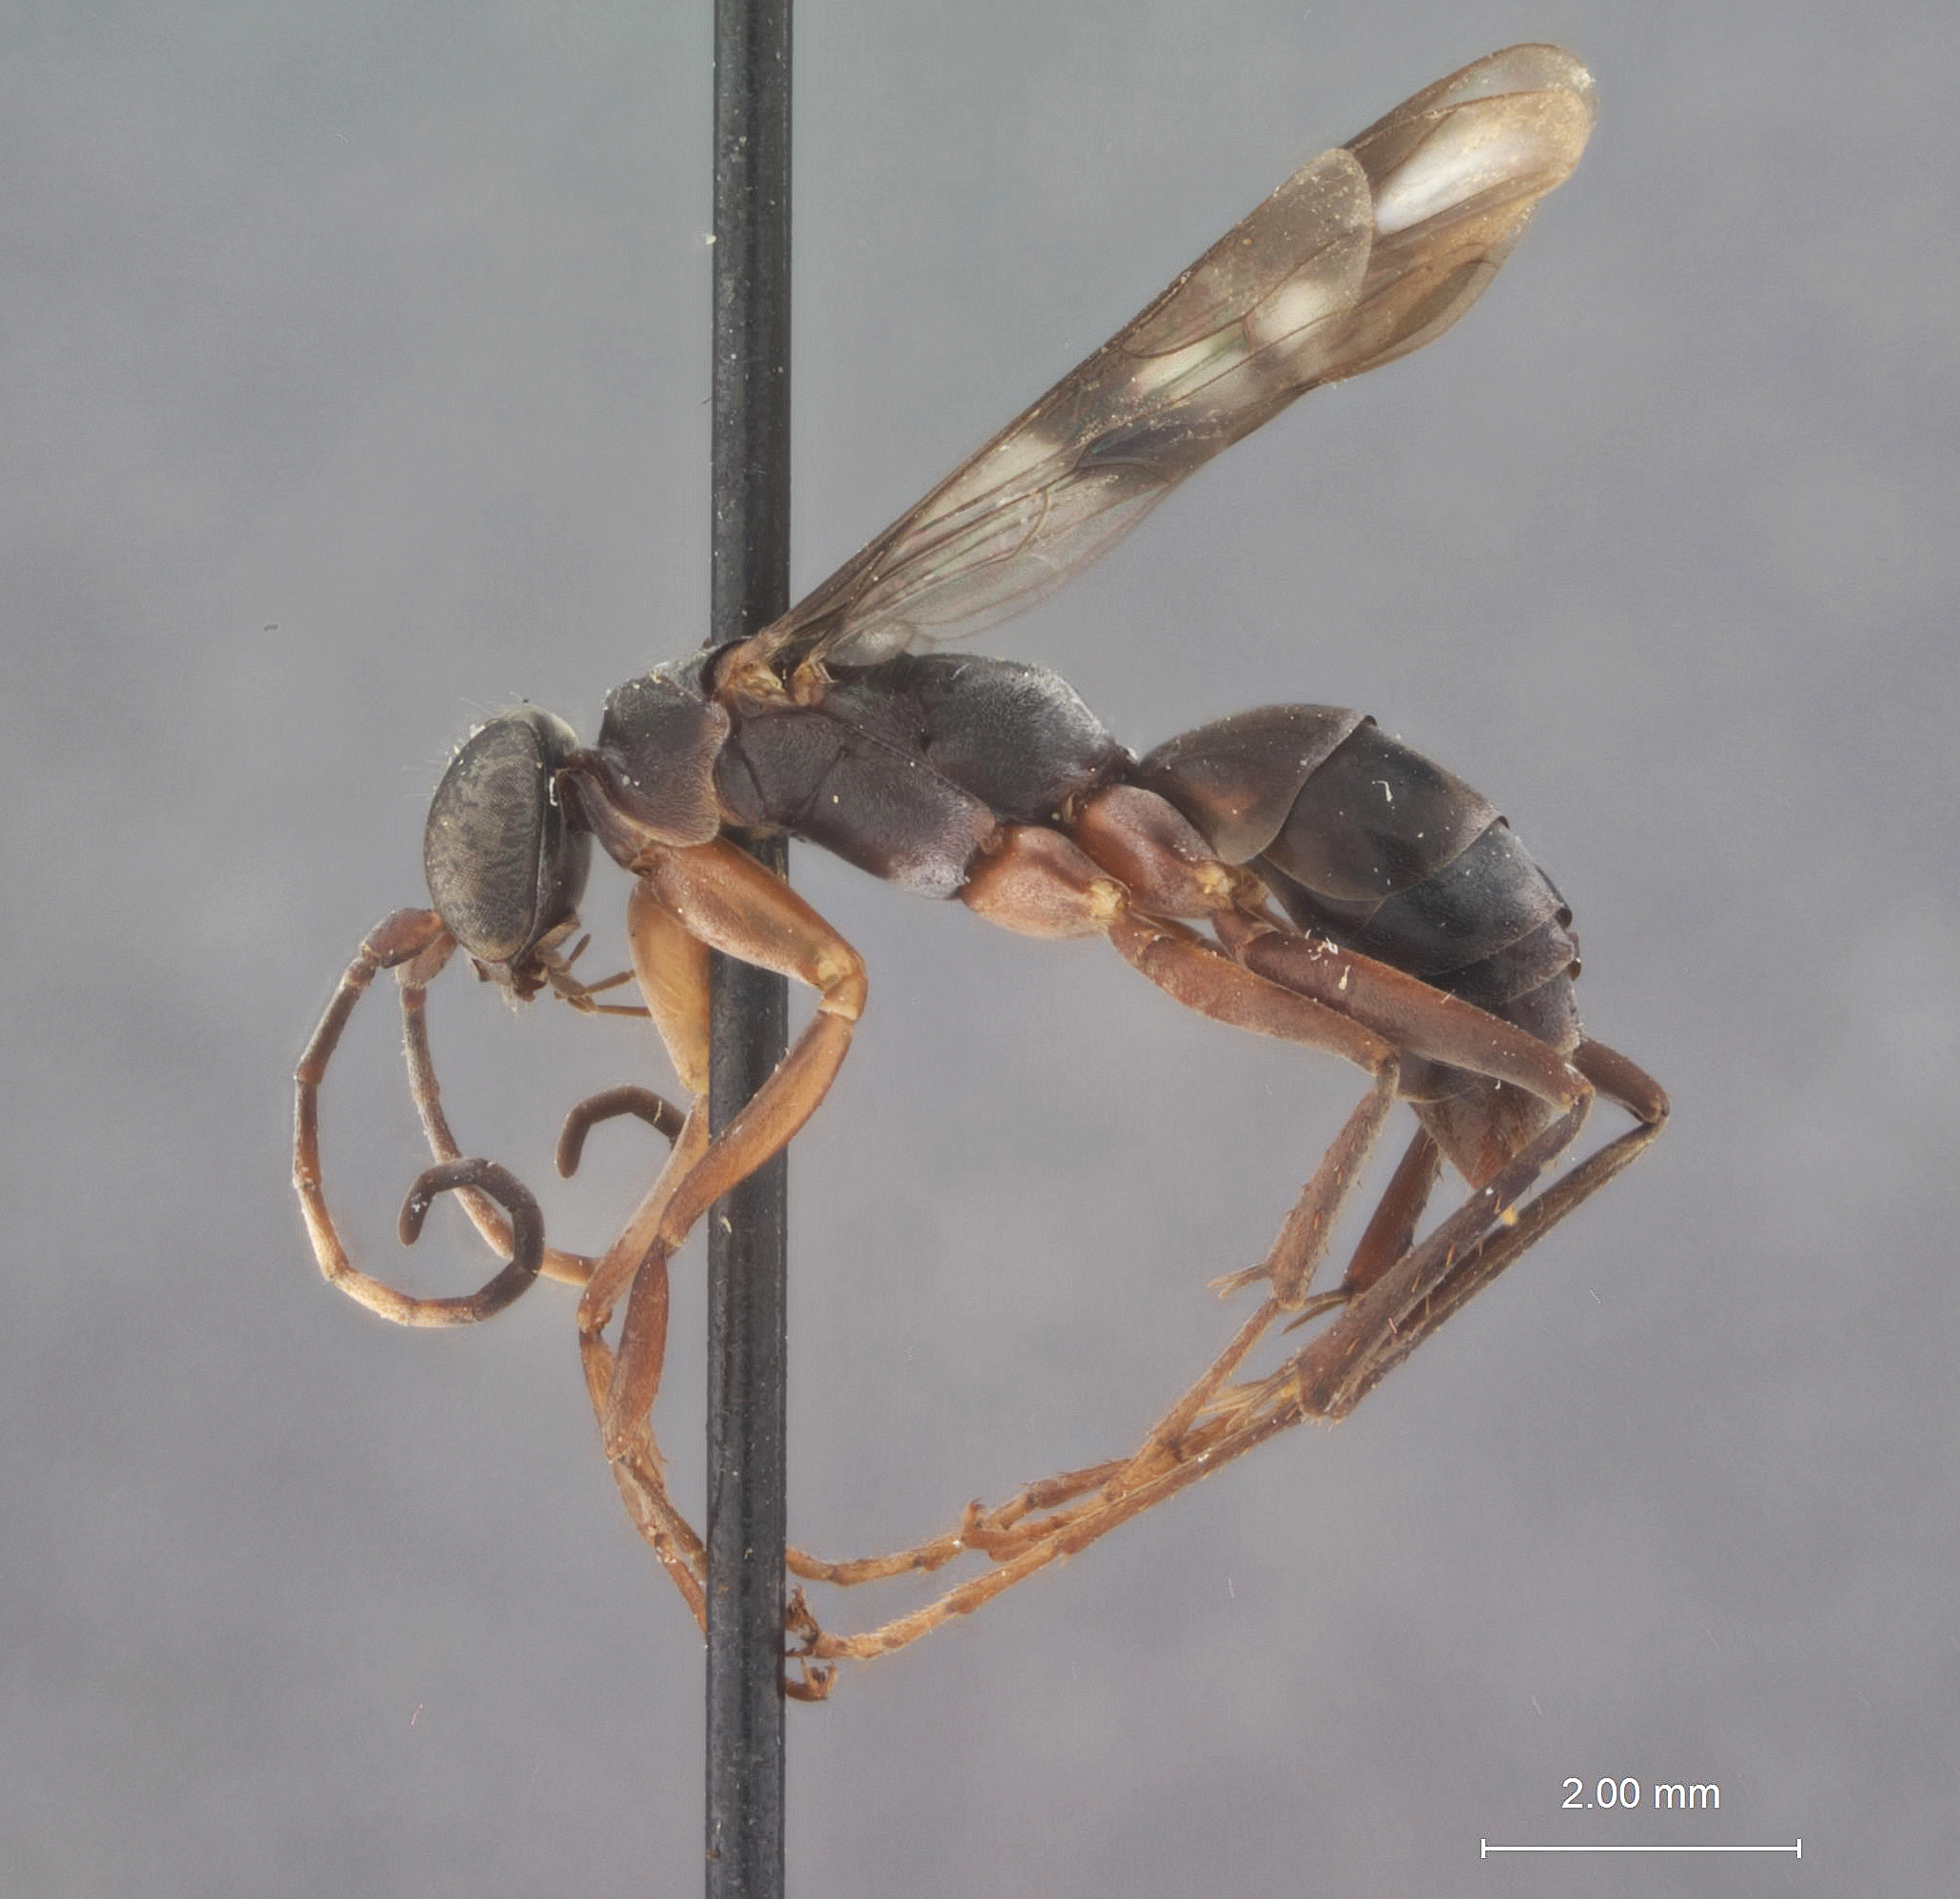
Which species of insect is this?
Balboana pulchella
